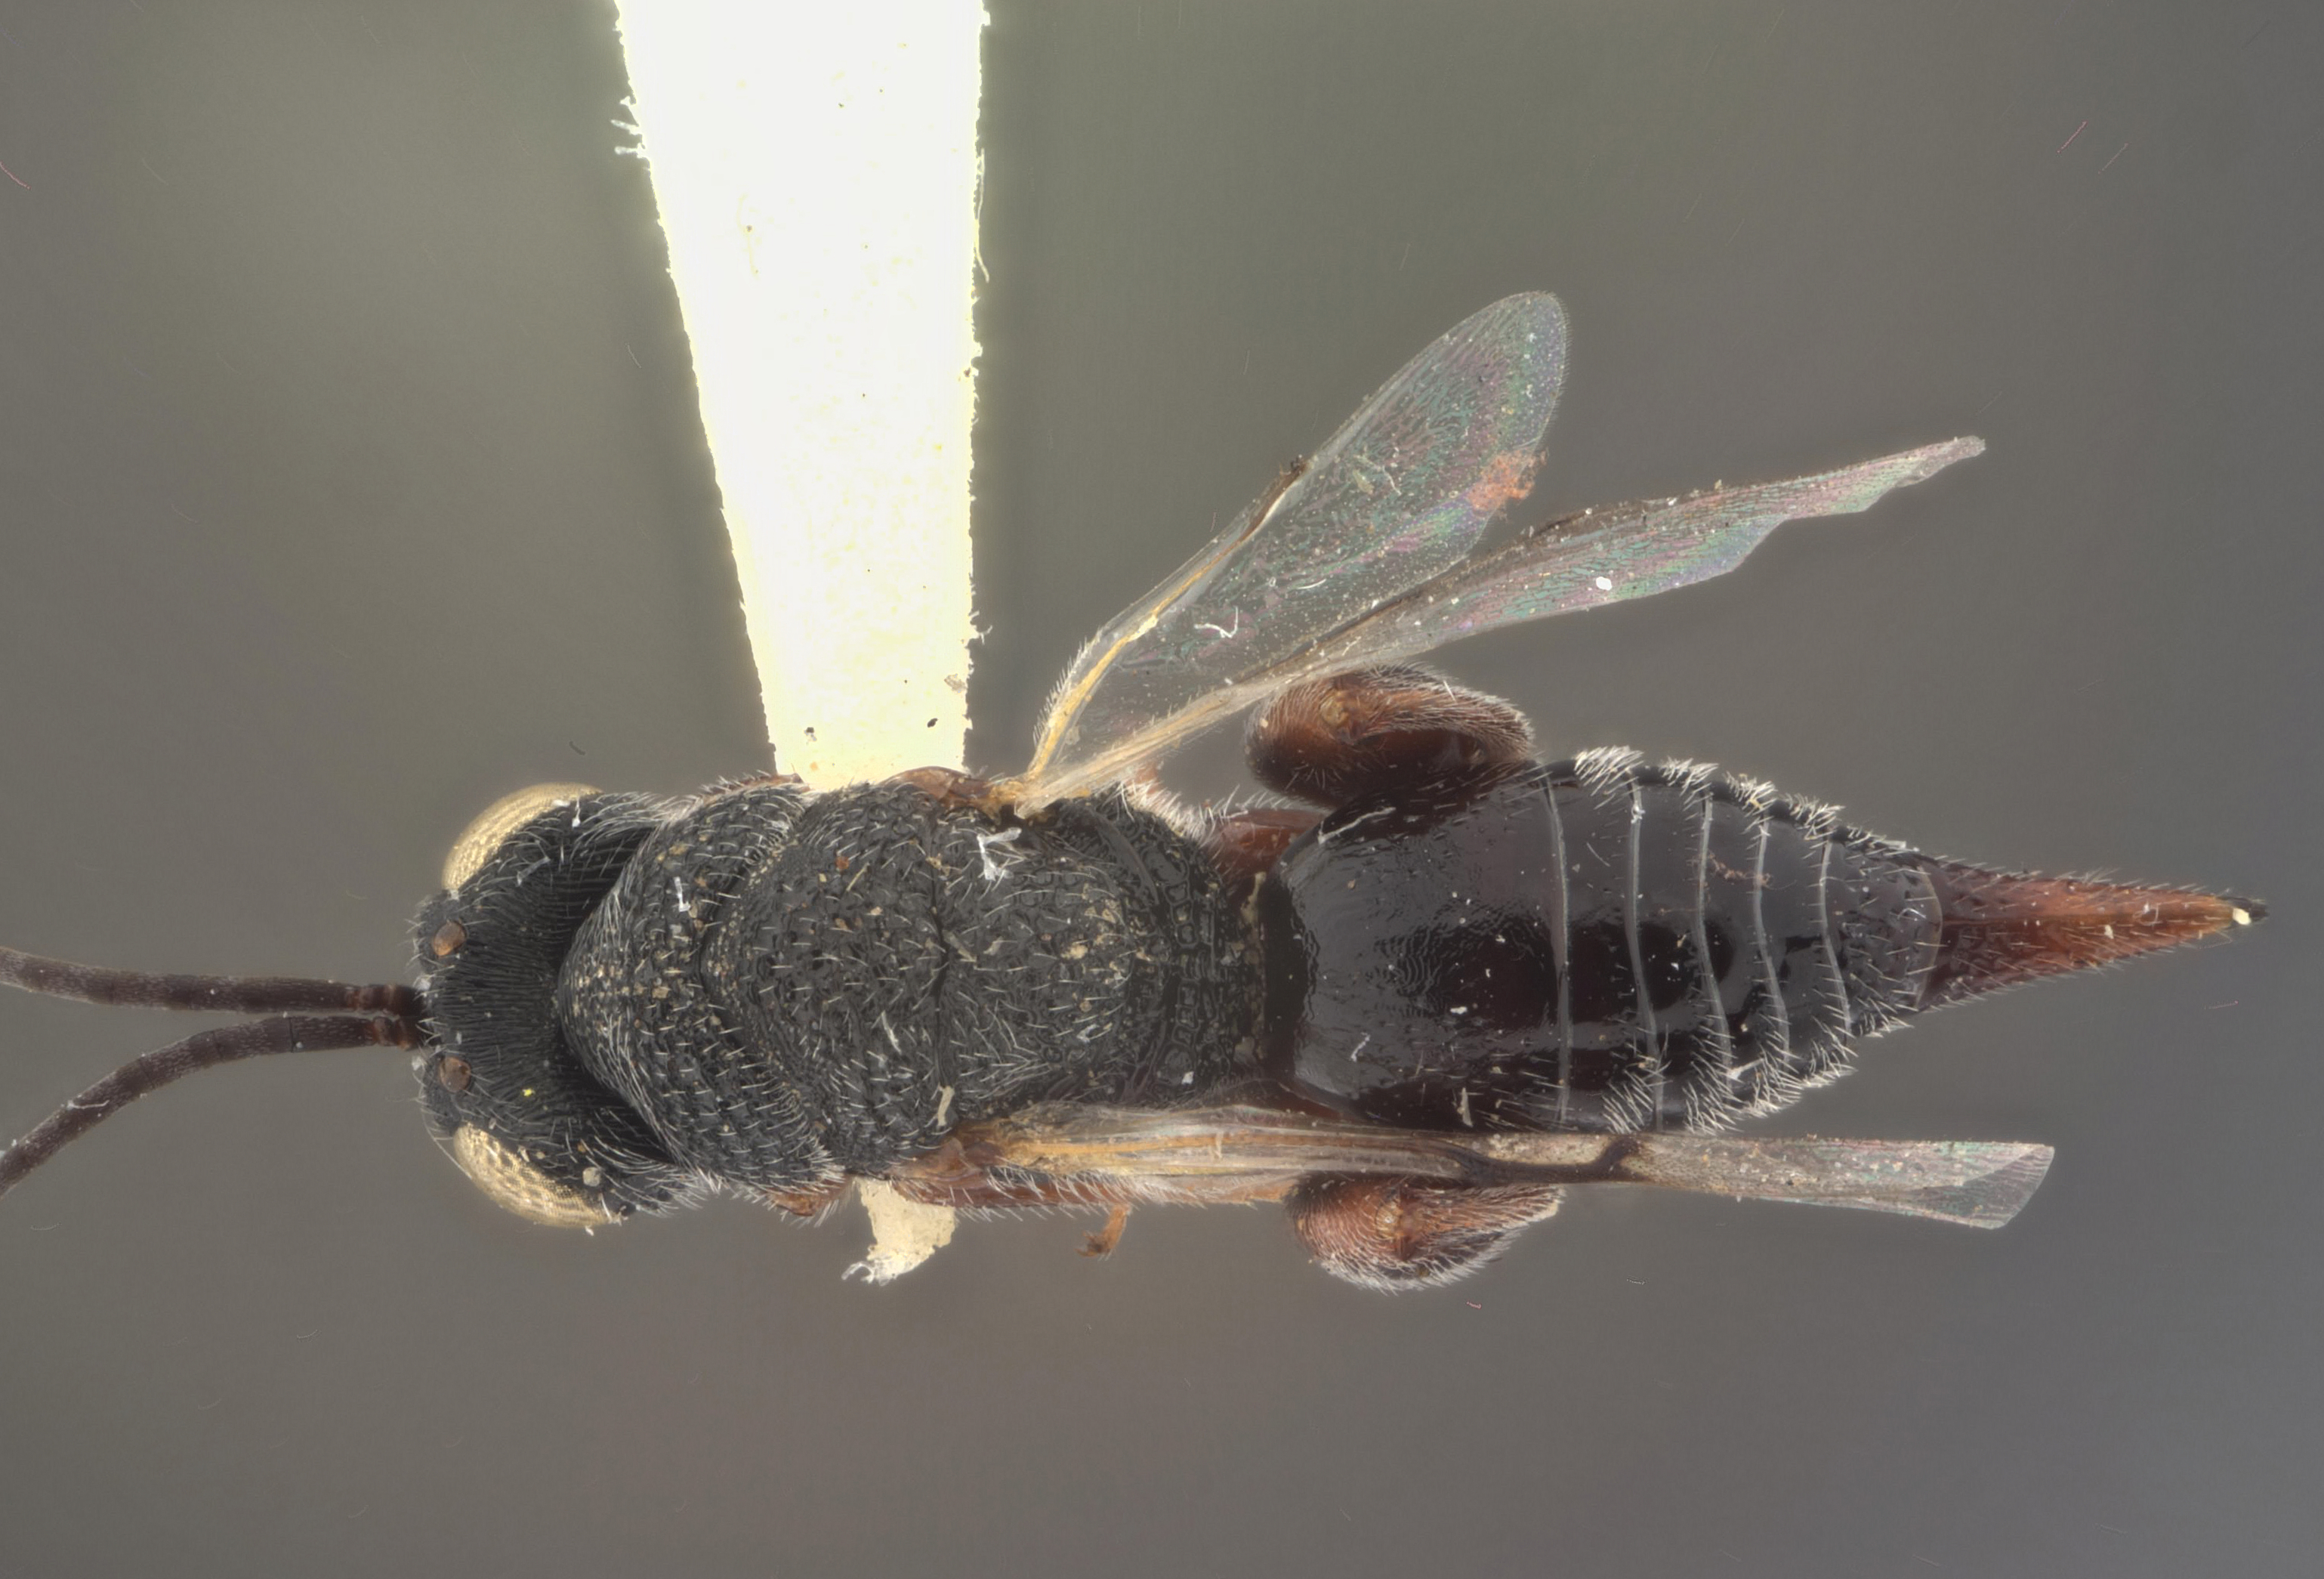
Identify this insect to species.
Trigonura algerti
